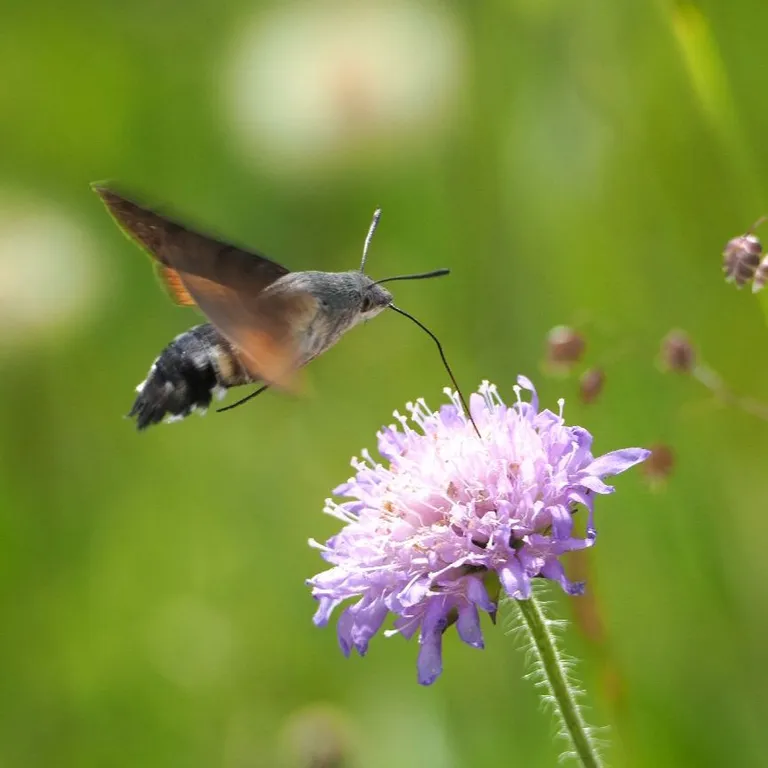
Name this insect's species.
Macroglossum stellatarum
